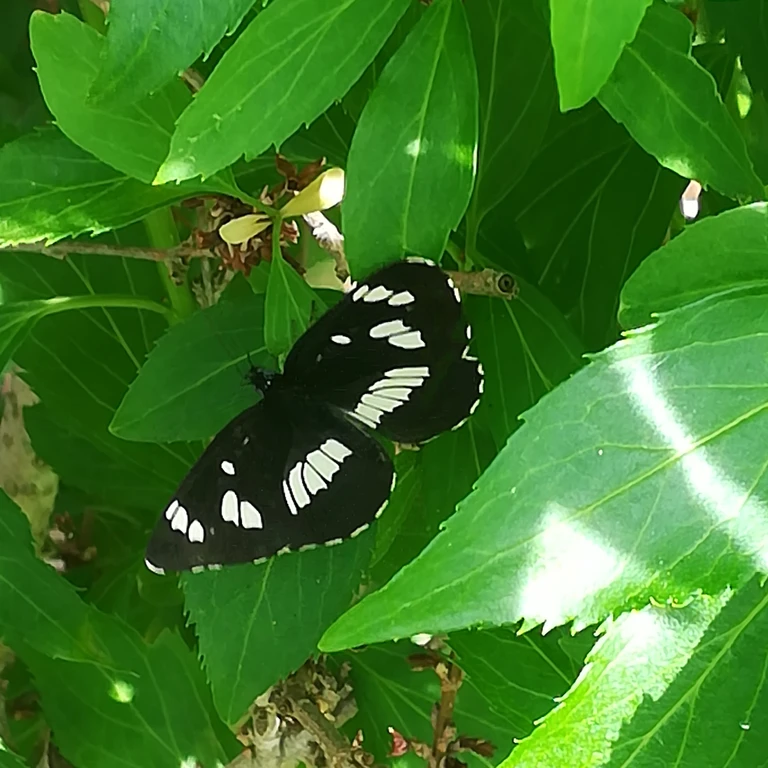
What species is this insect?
Neptis rivularis
